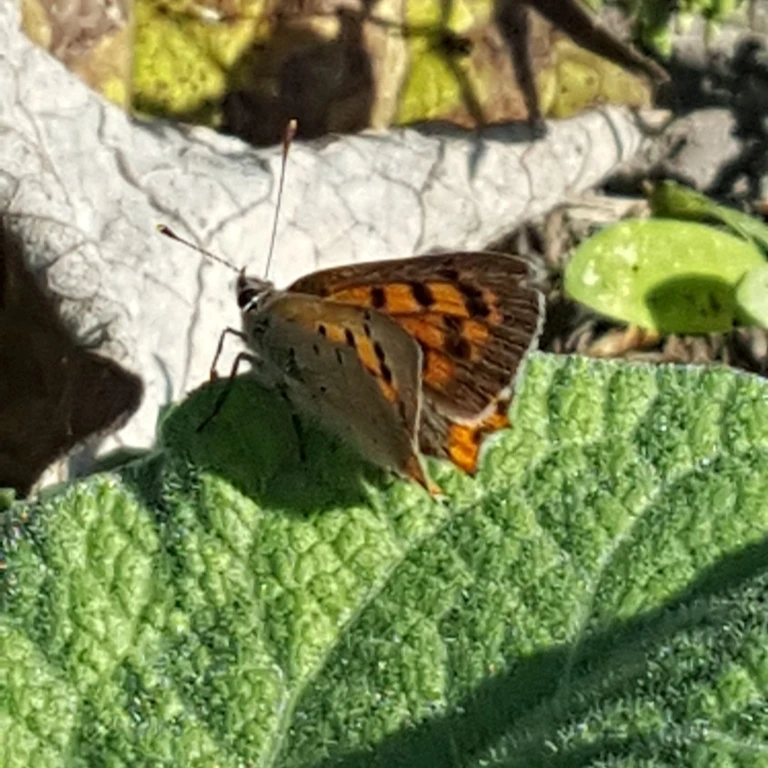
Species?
Lycaena phlaeas
